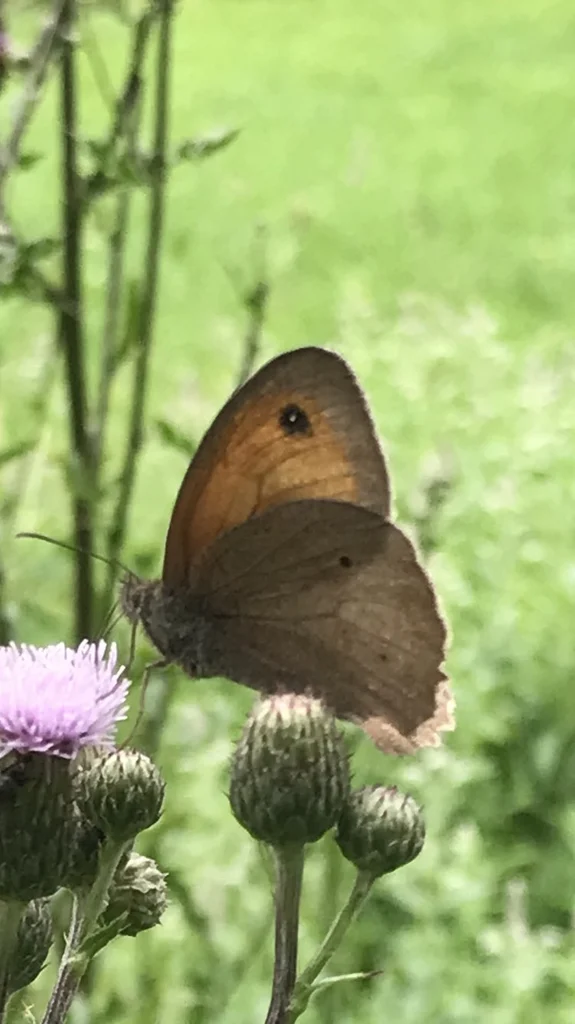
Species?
Maniola jurtina
